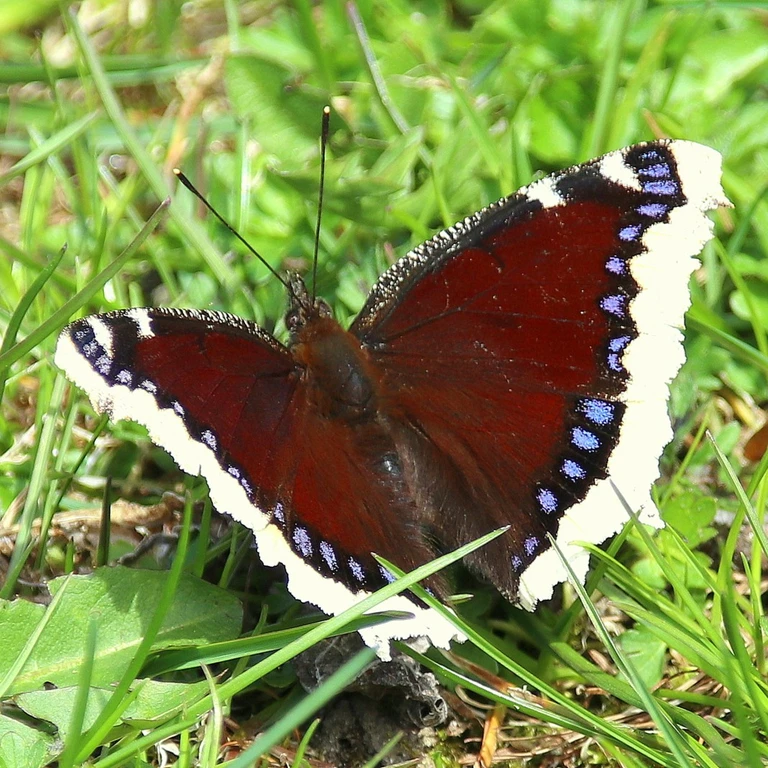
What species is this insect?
Nymphalis antiopa
